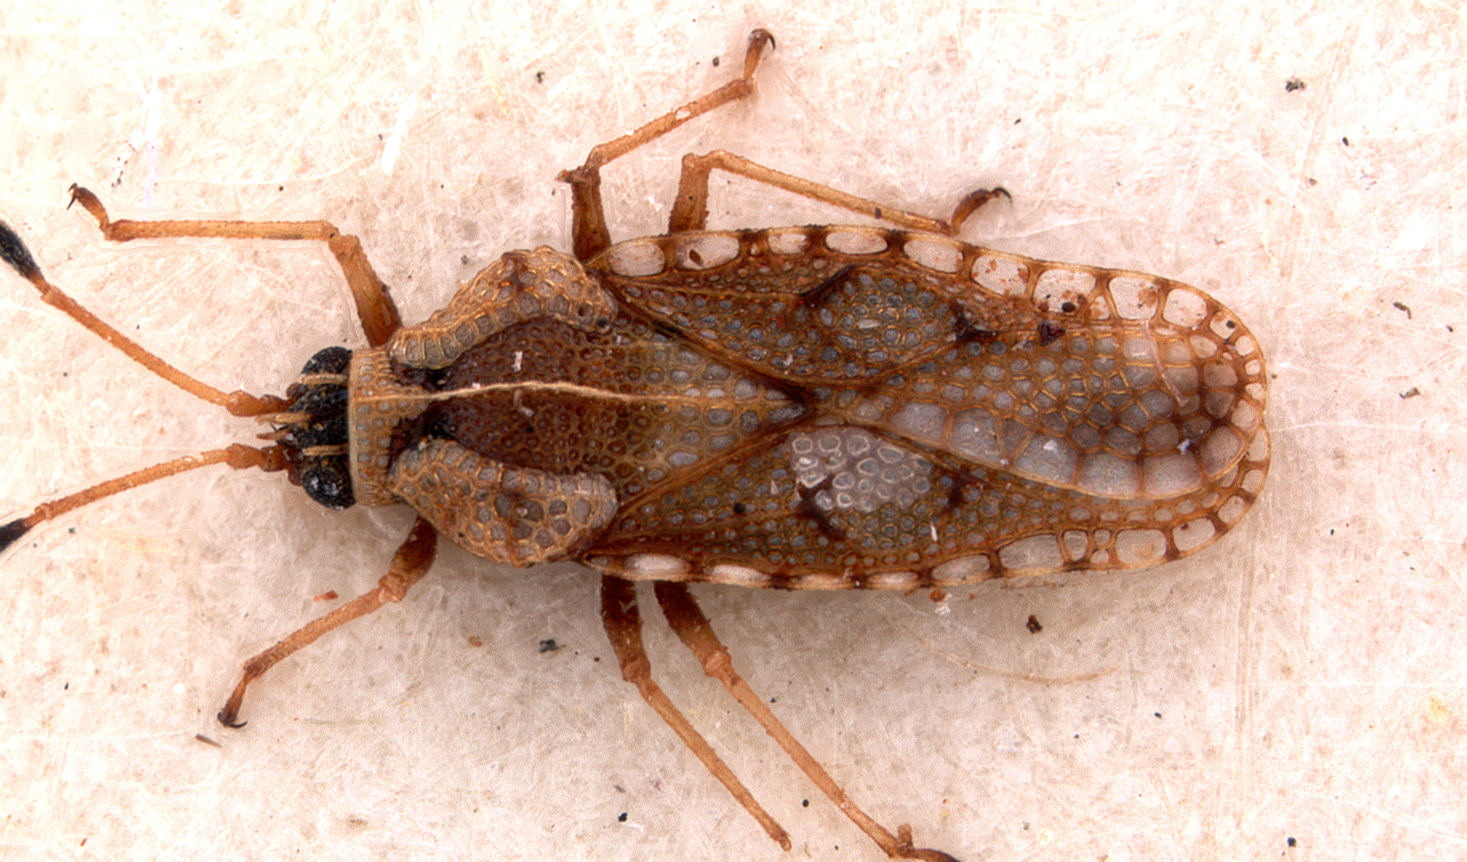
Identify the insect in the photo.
Dictyla alia
